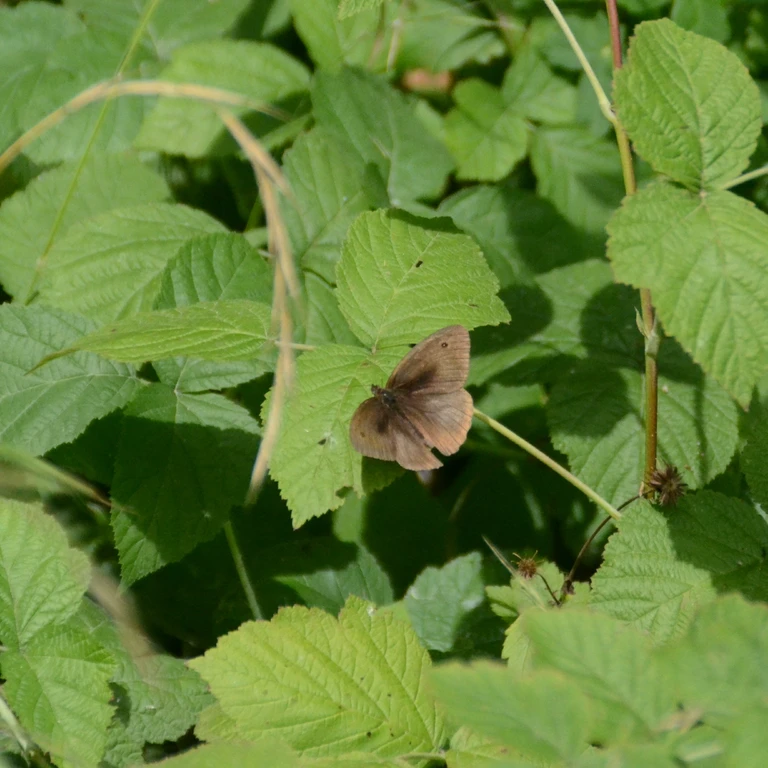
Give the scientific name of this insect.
Maniola jurtina
